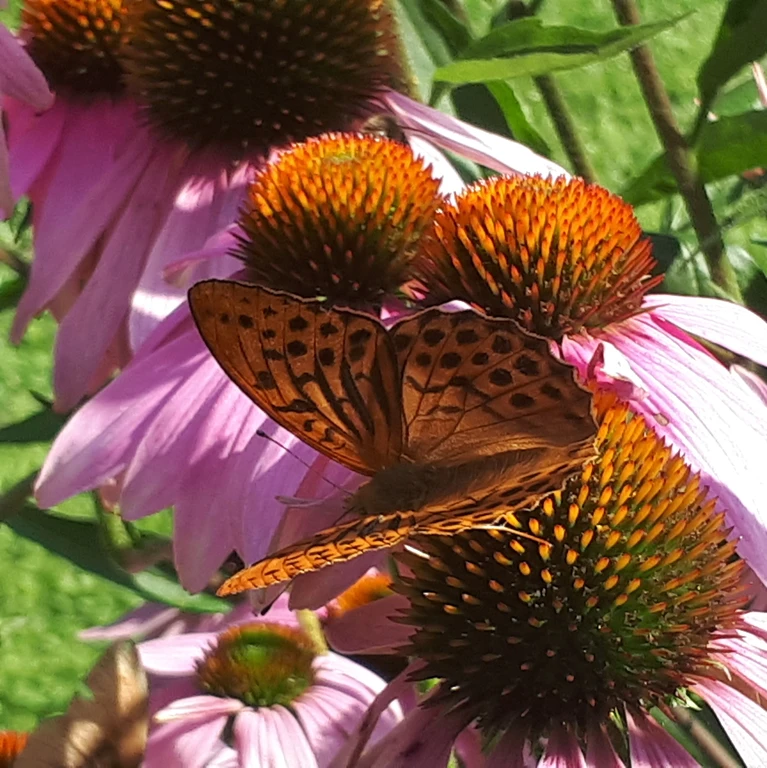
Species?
Argynnis paphia
